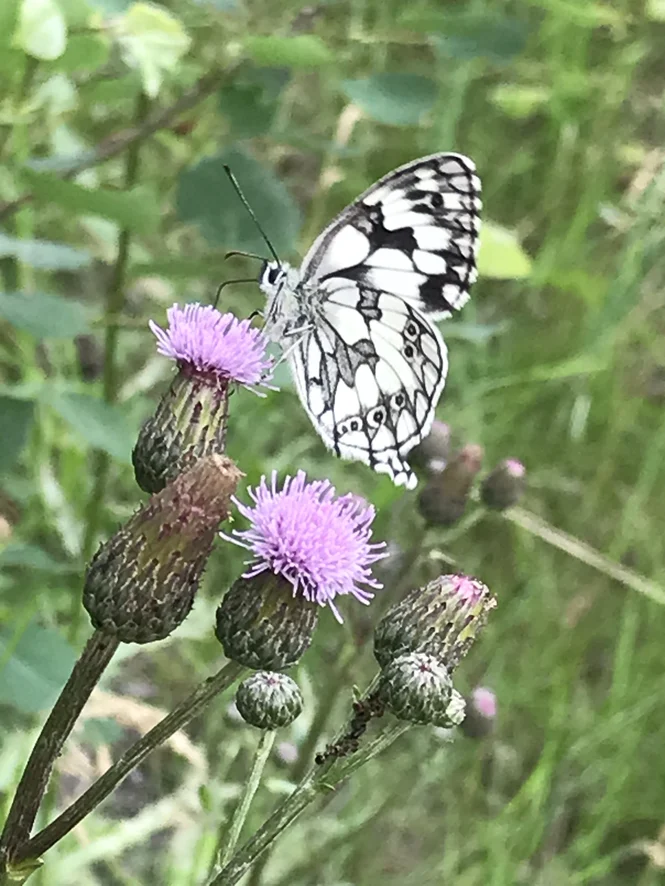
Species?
Melanargia galathea
